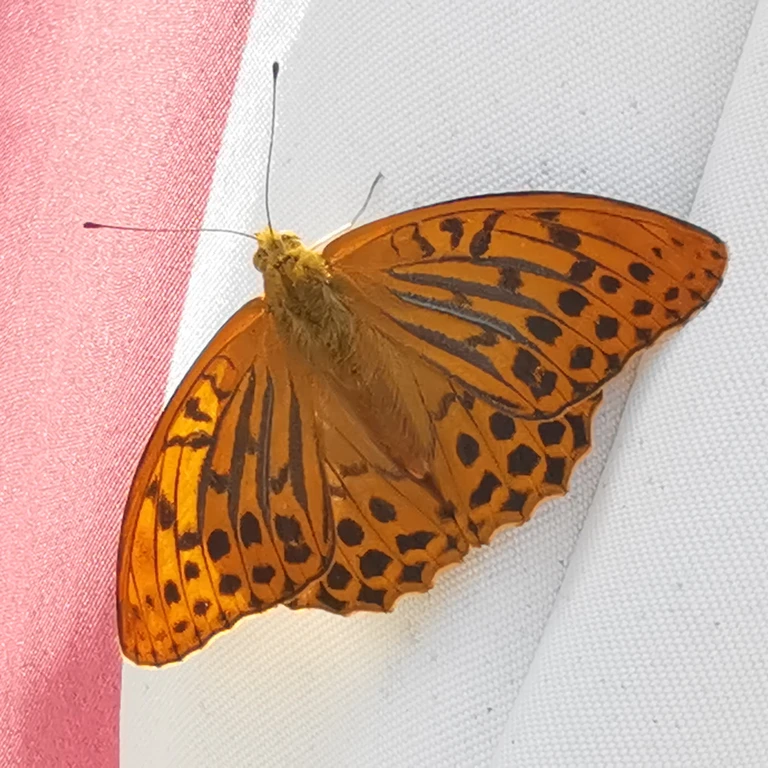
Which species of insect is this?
Argynnis paphia
